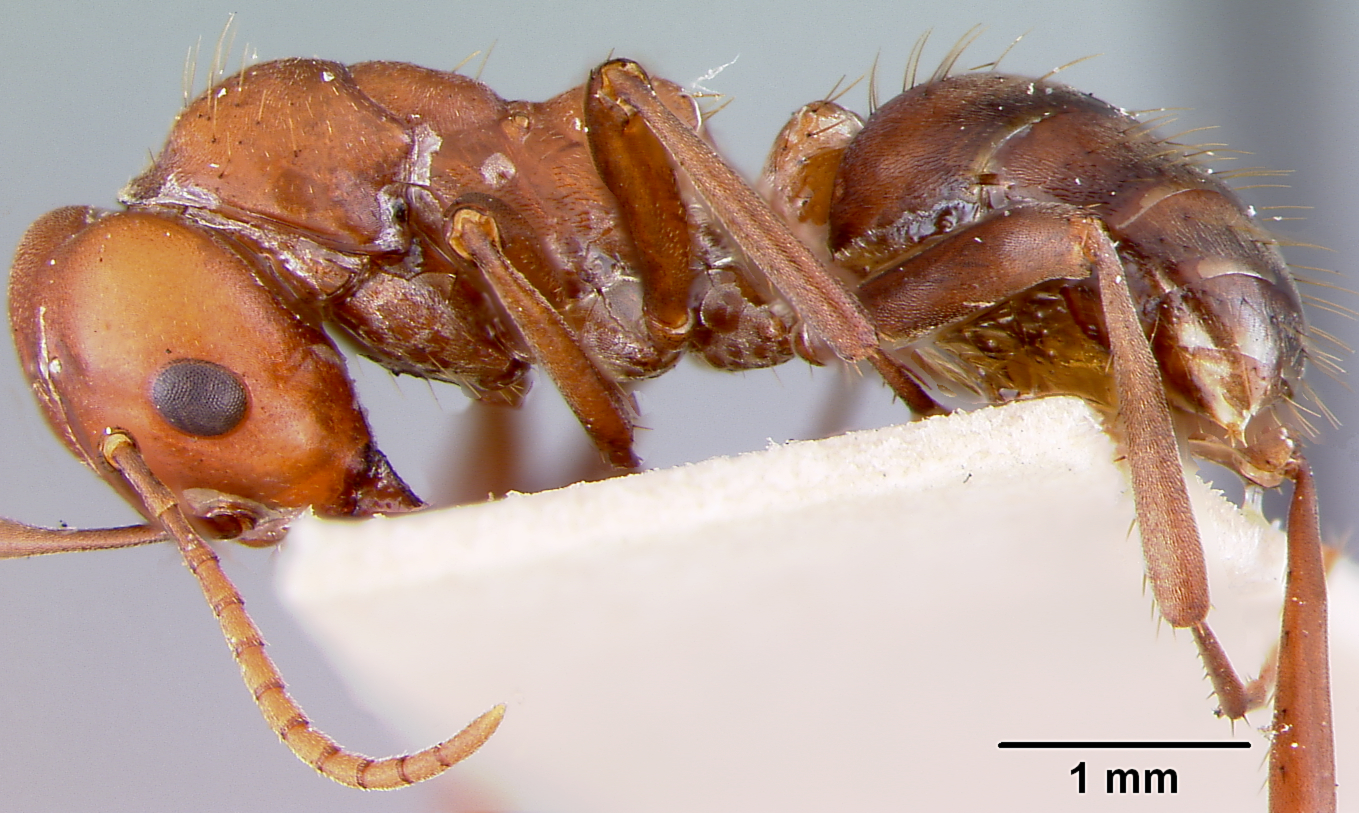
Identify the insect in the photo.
Polyergus rufescens
